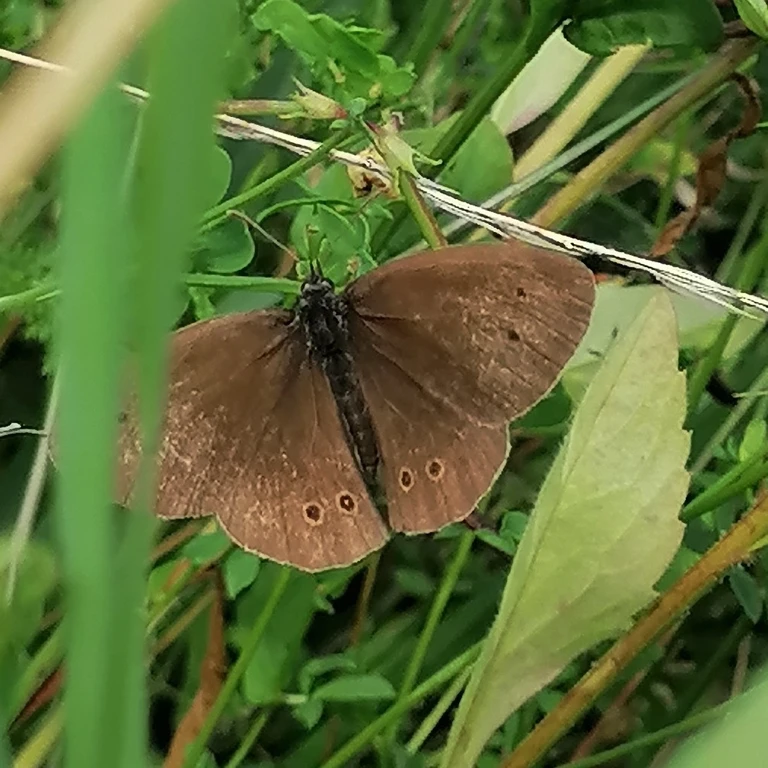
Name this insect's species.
Aphantopus hyperantus
